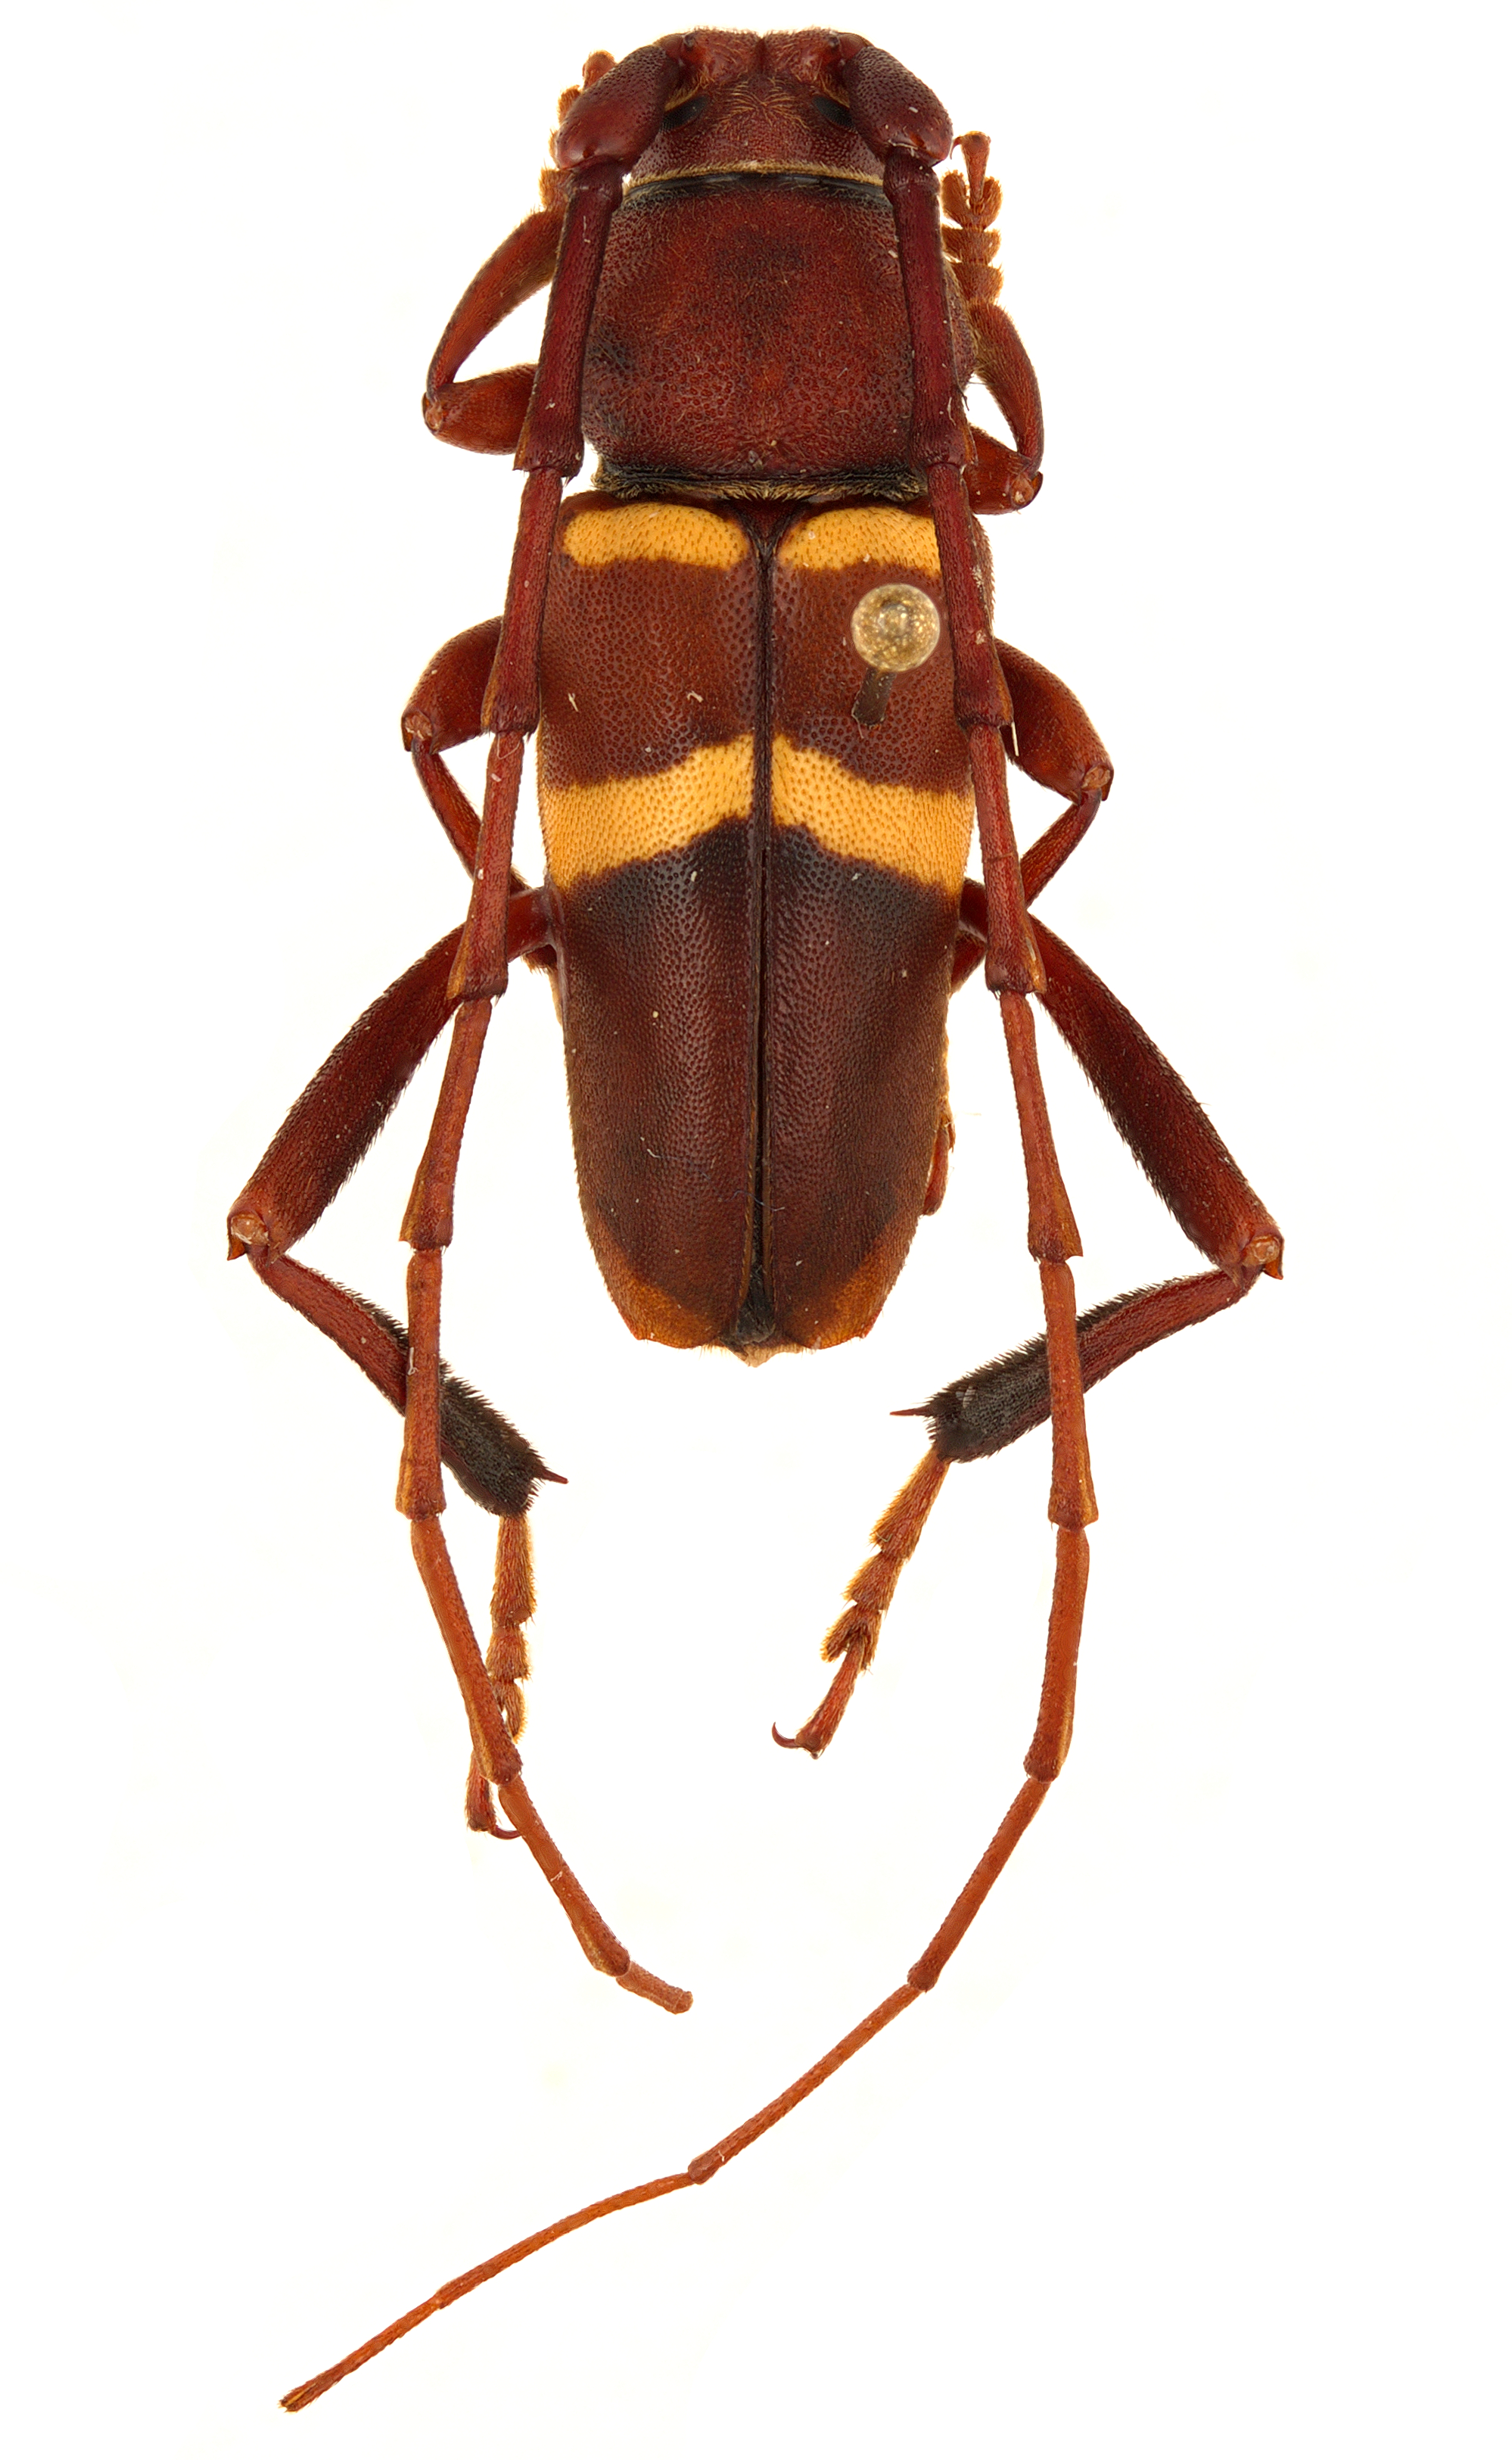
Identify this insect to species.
Aethecerinus wilsoni
